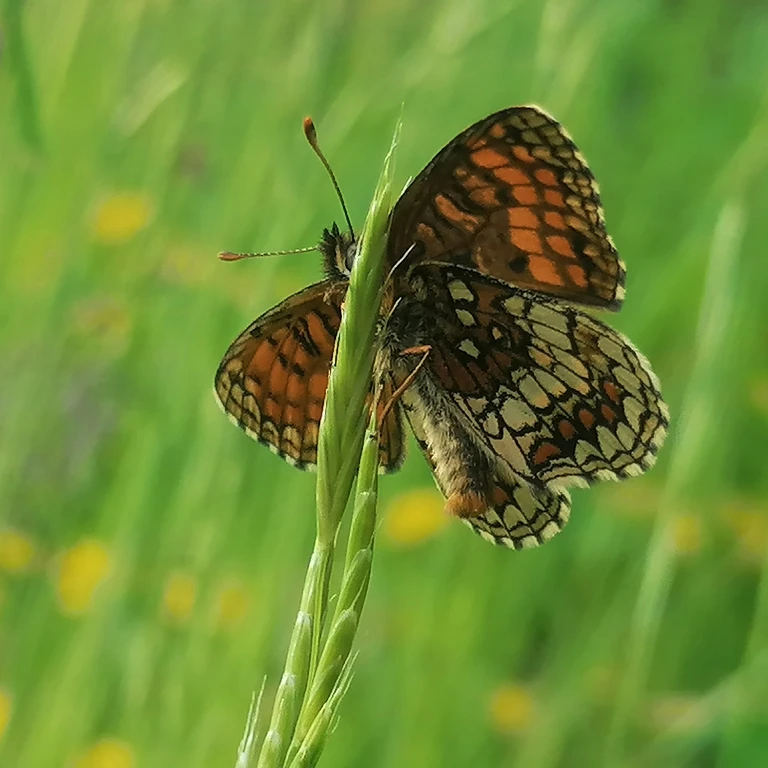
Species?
Melitaea athalia
